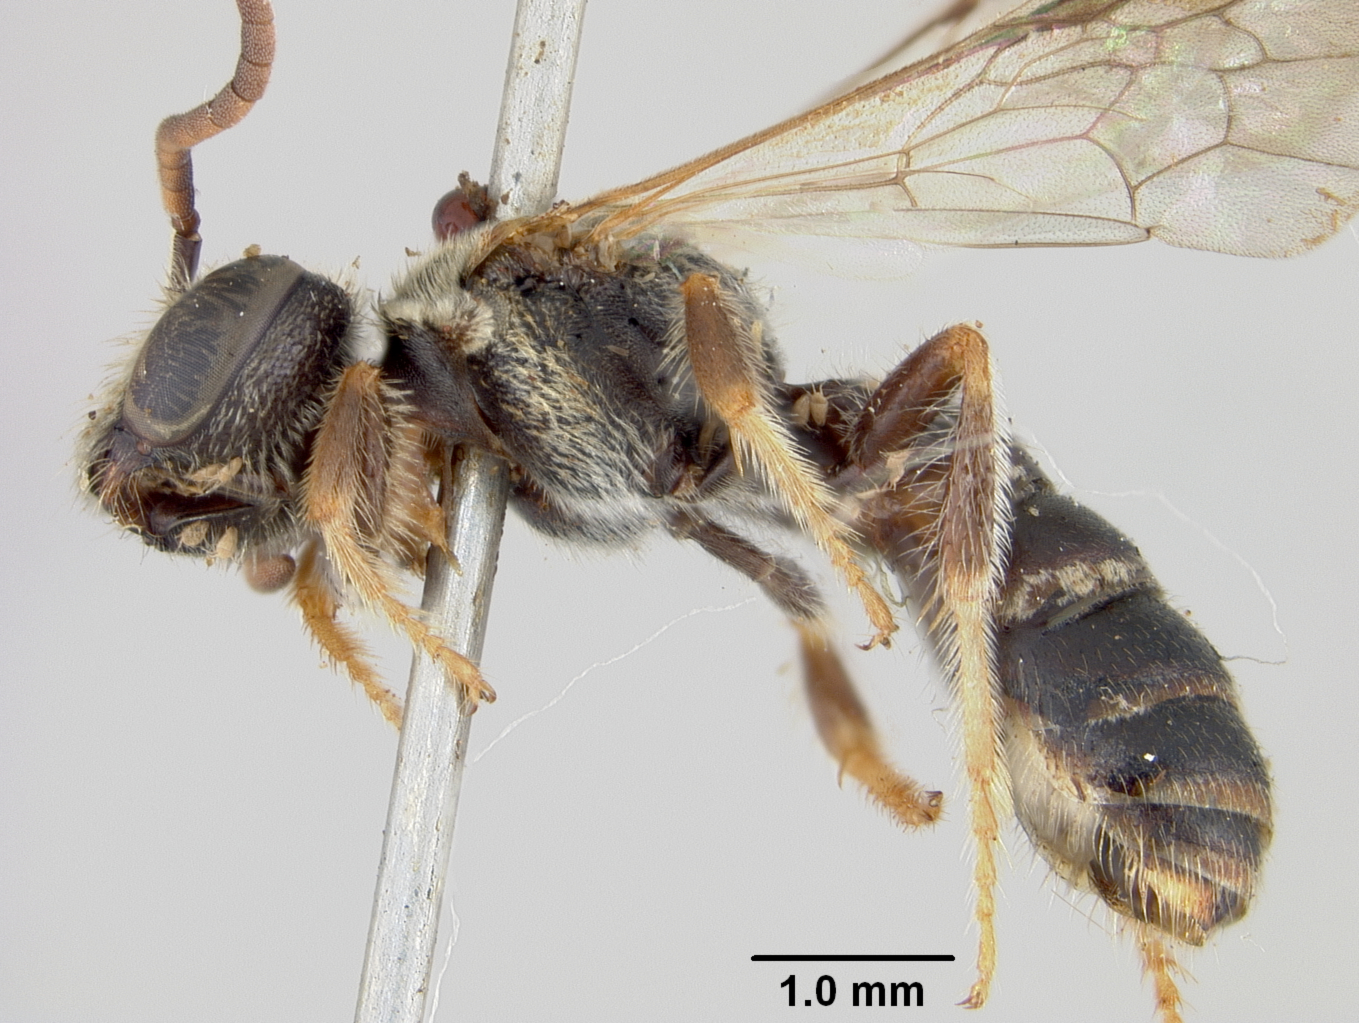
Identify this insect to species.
Nomia elongatula
